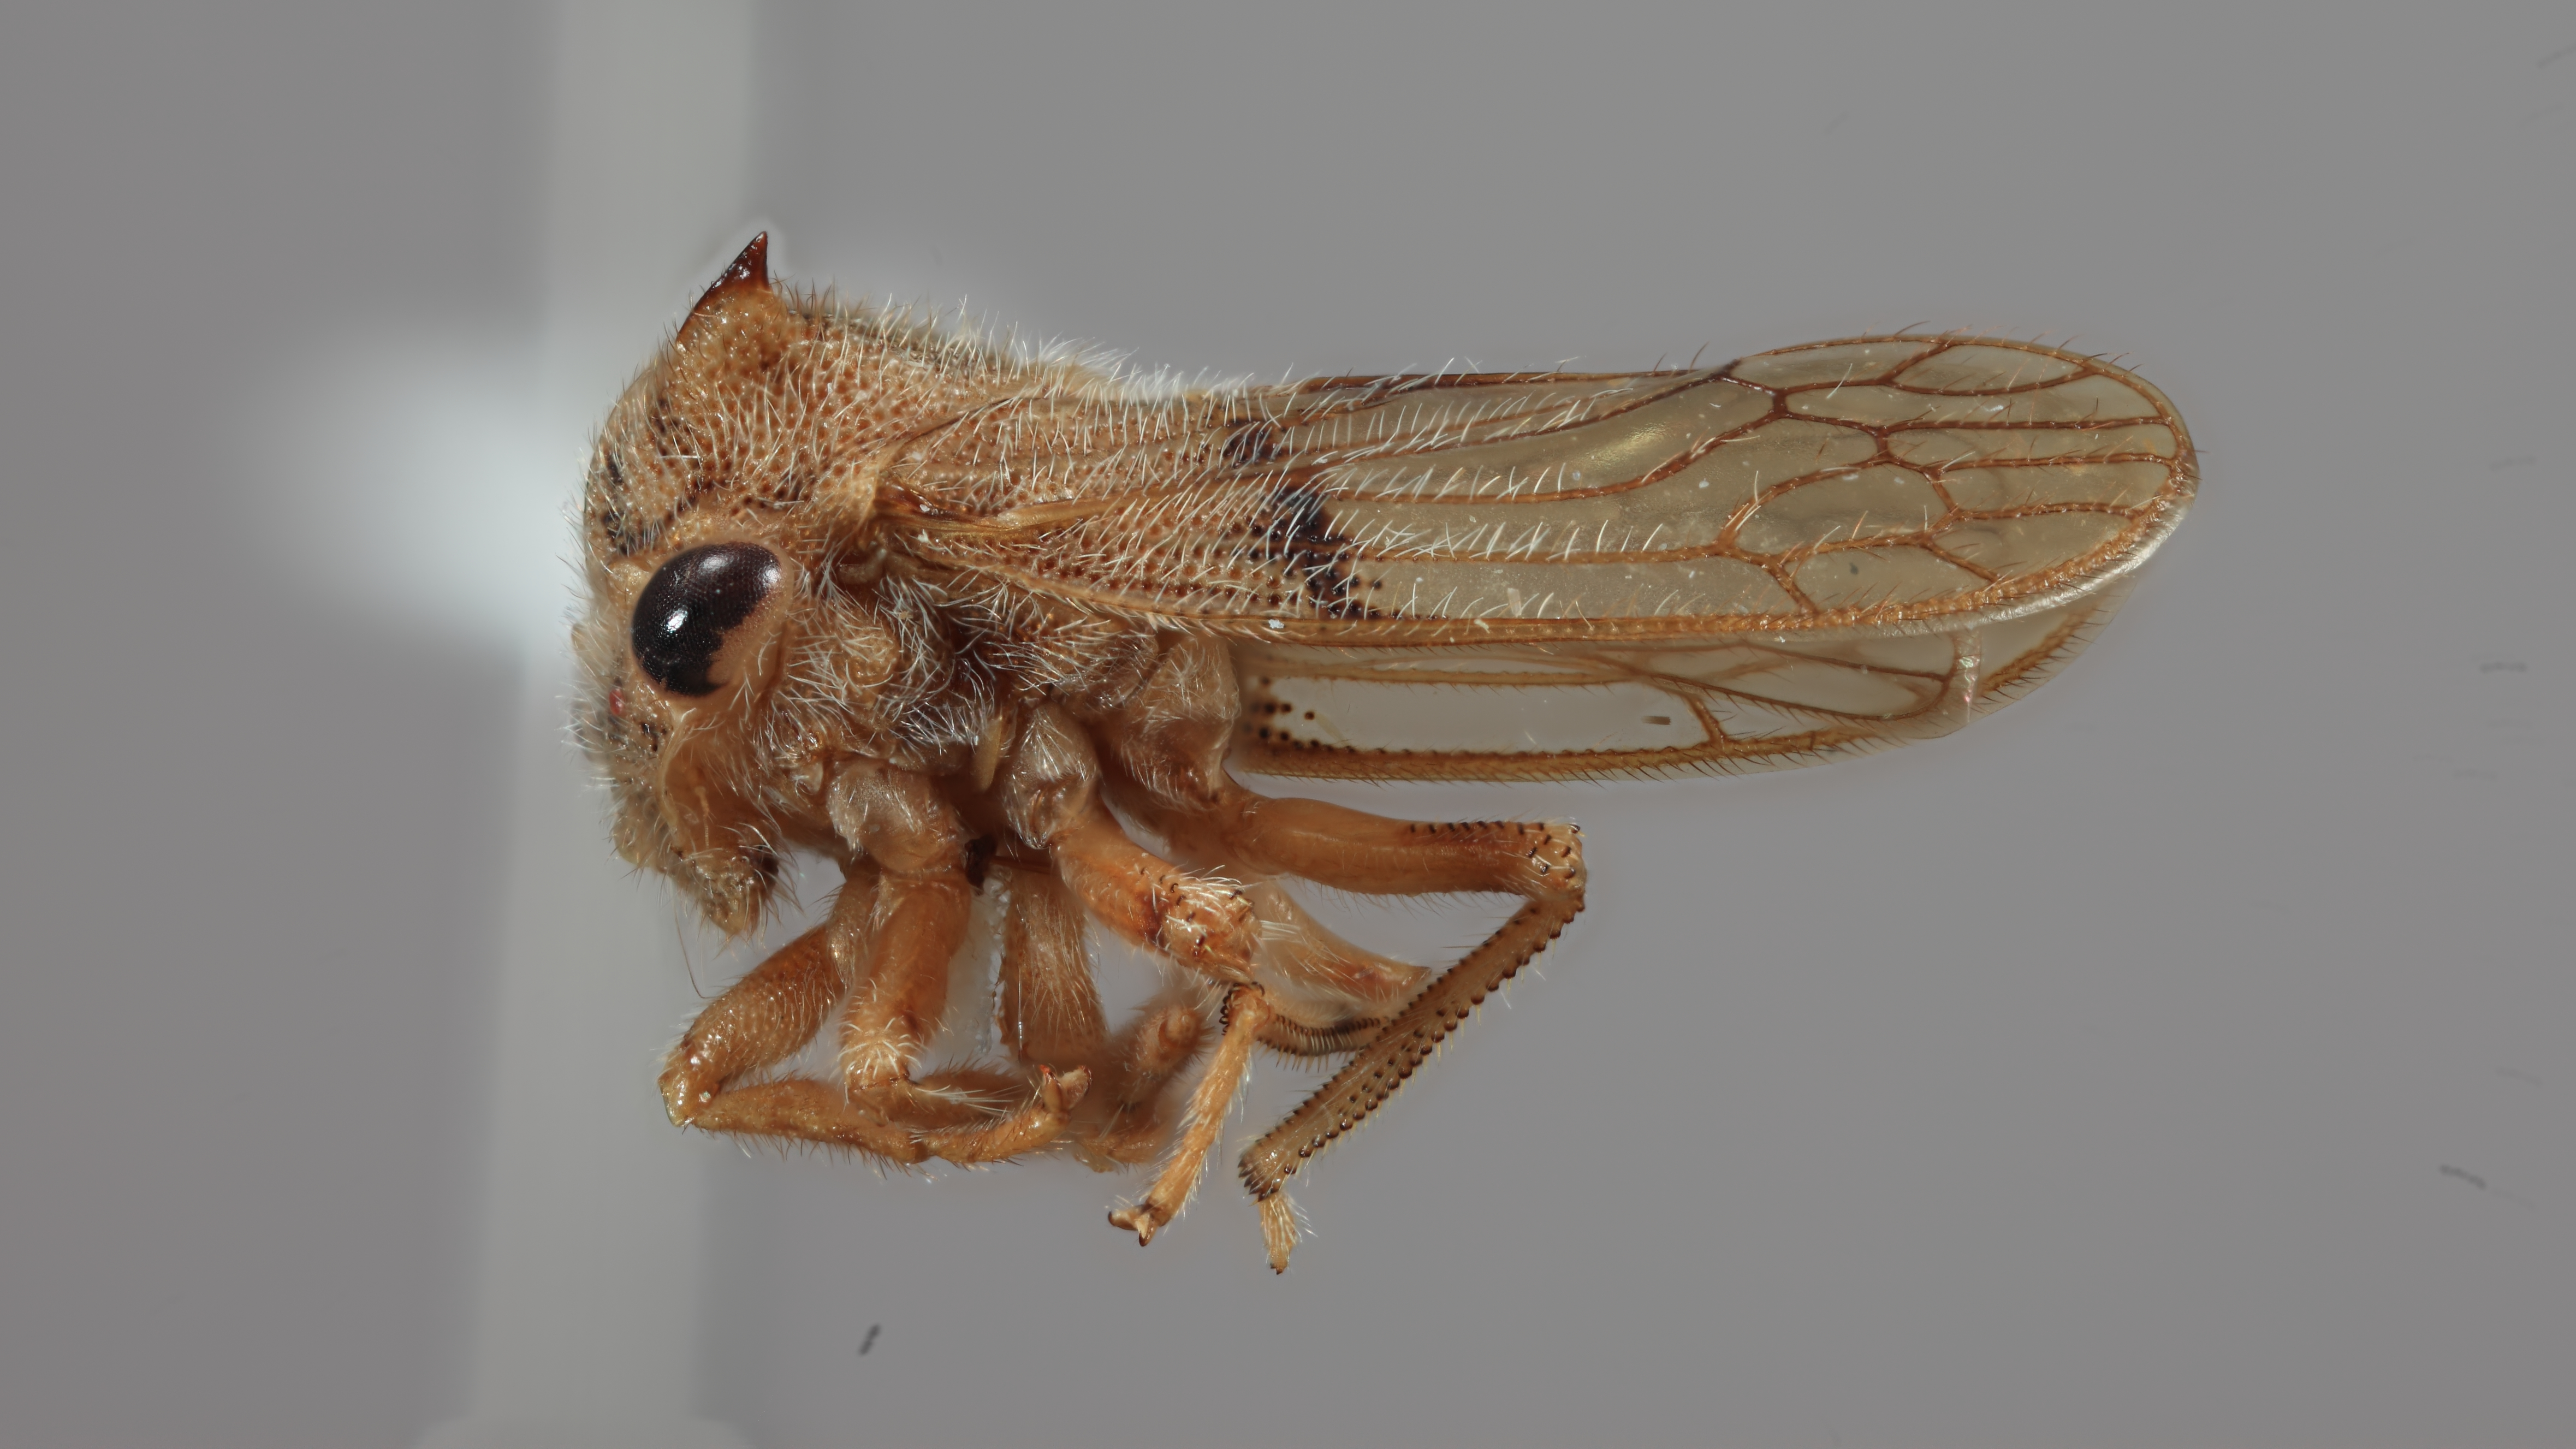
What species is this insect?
Tolania woodi
